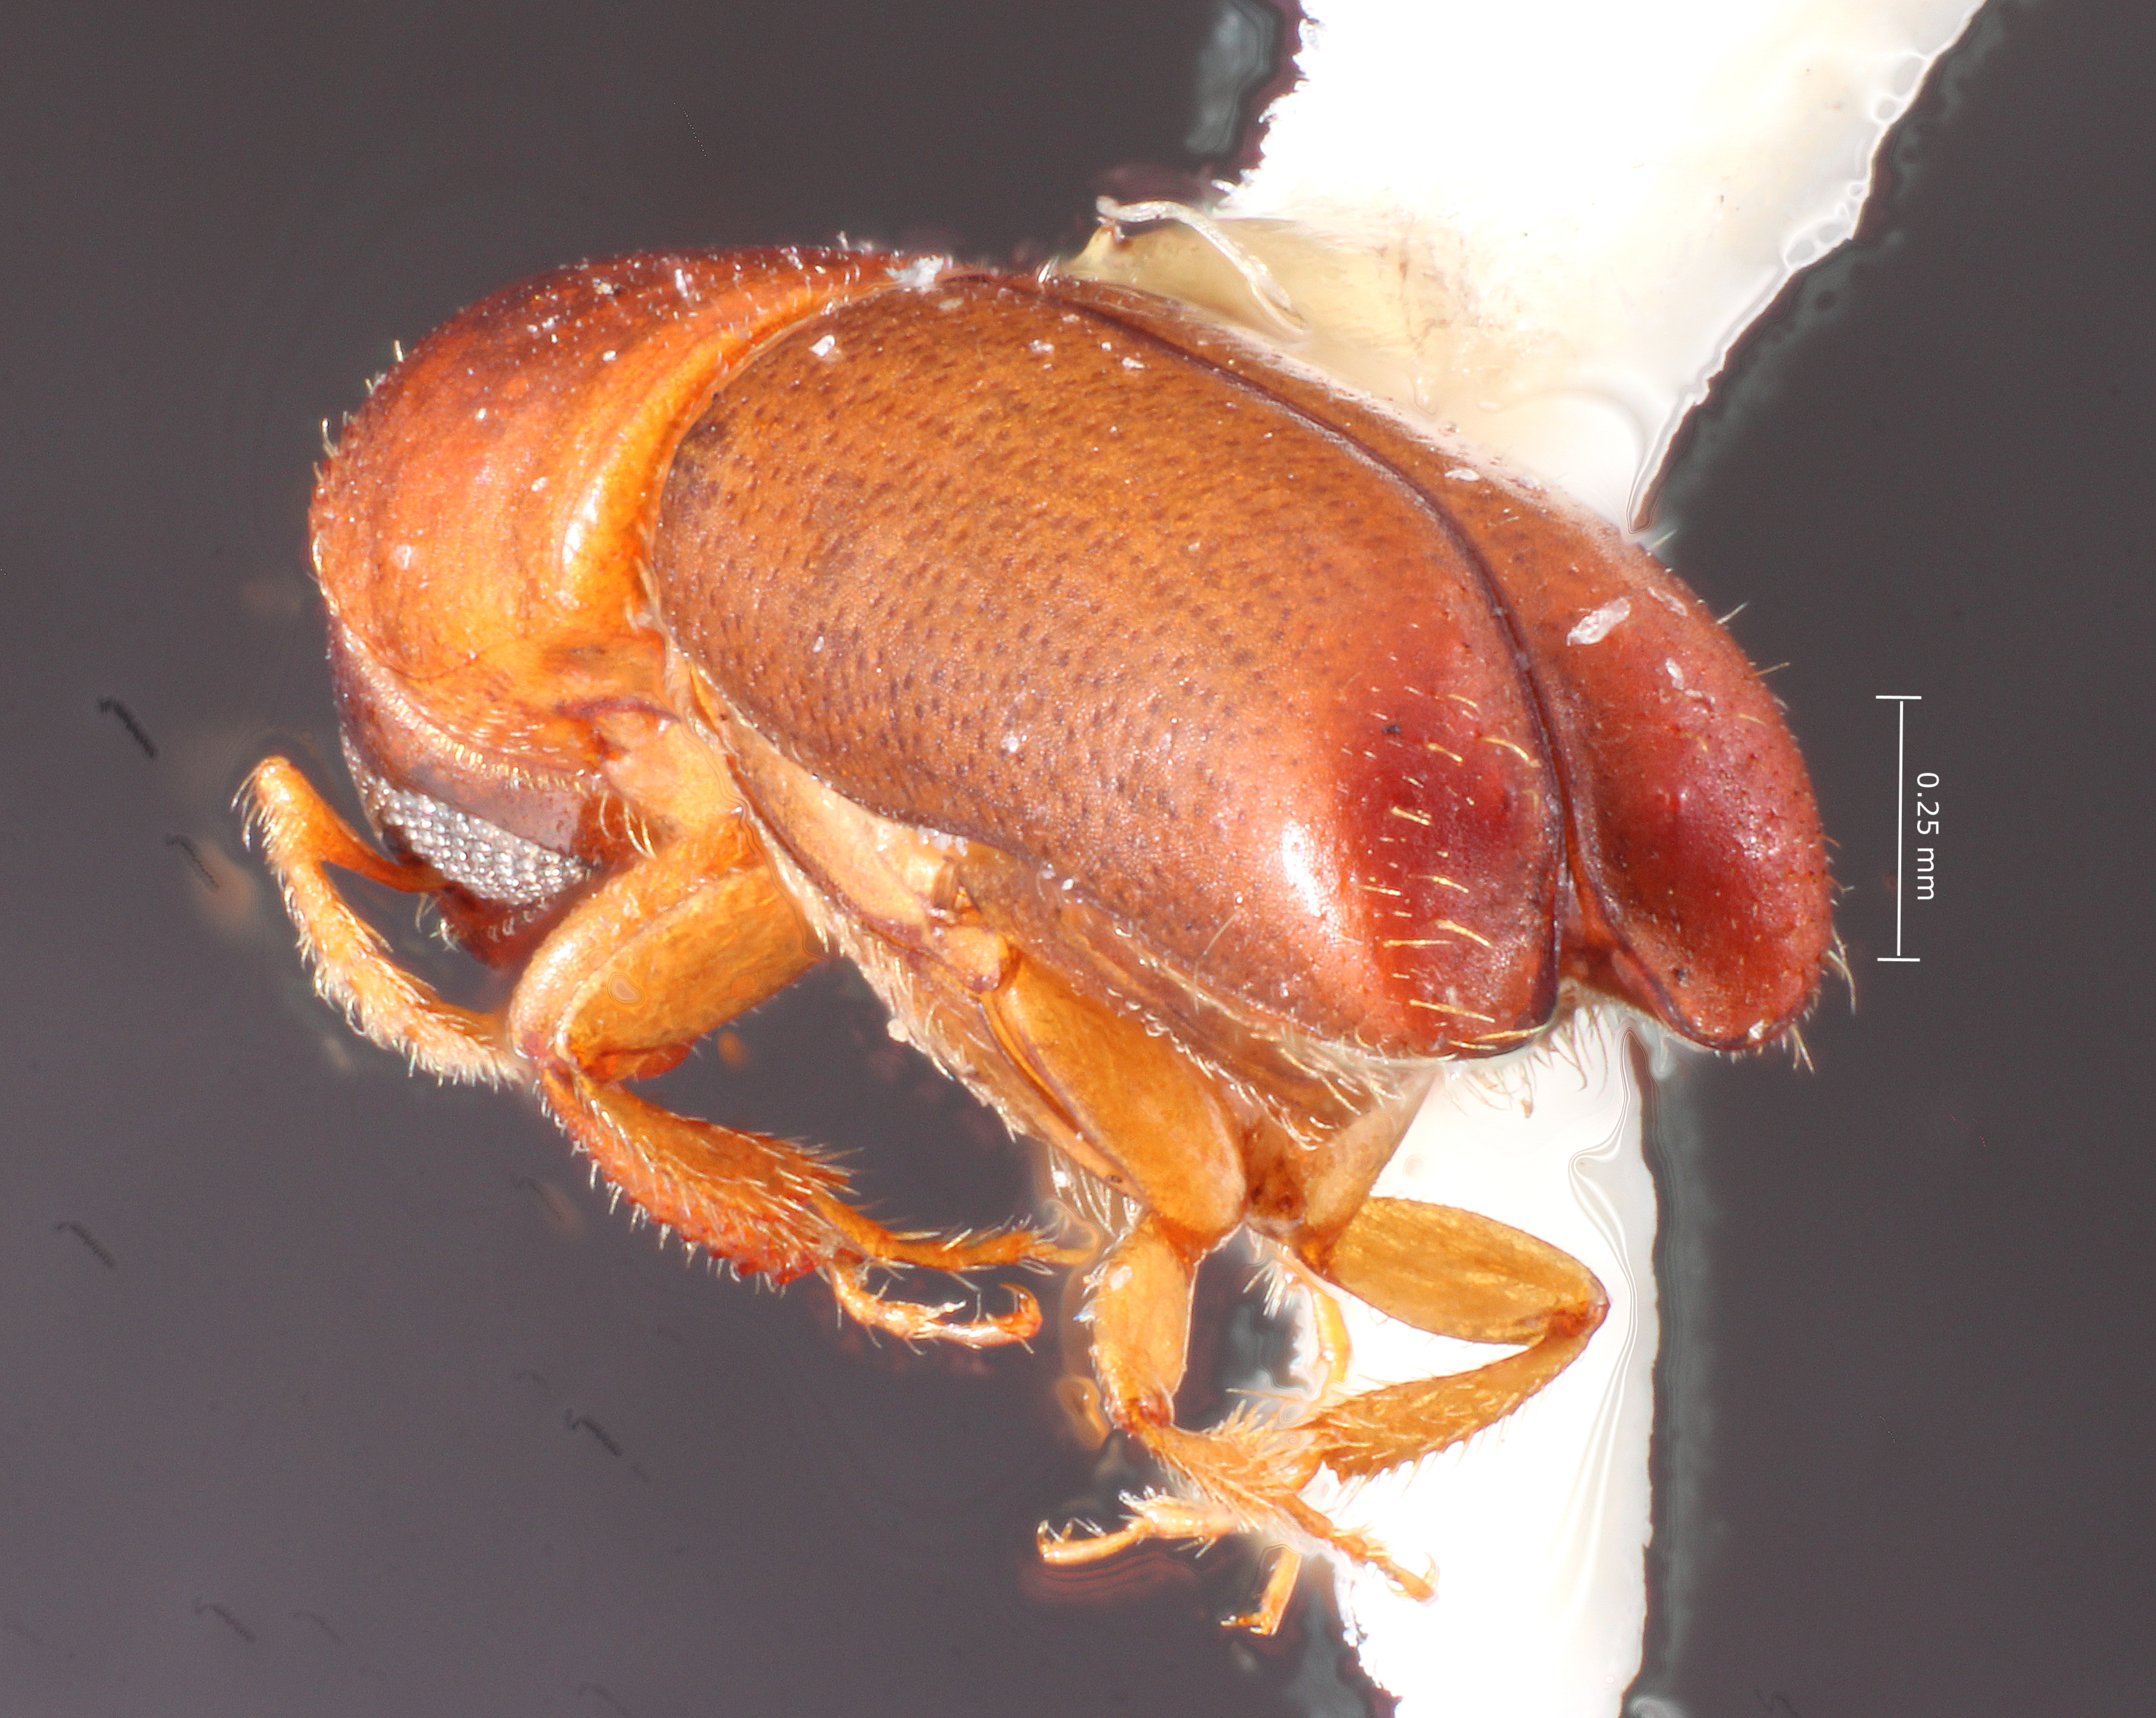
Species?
Monarthrum carinifrons
